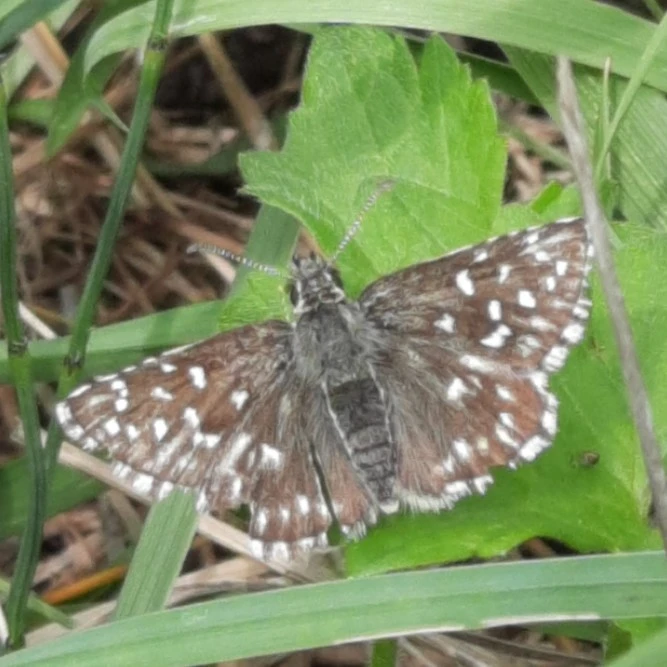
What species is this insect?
Pyrgus malvae
